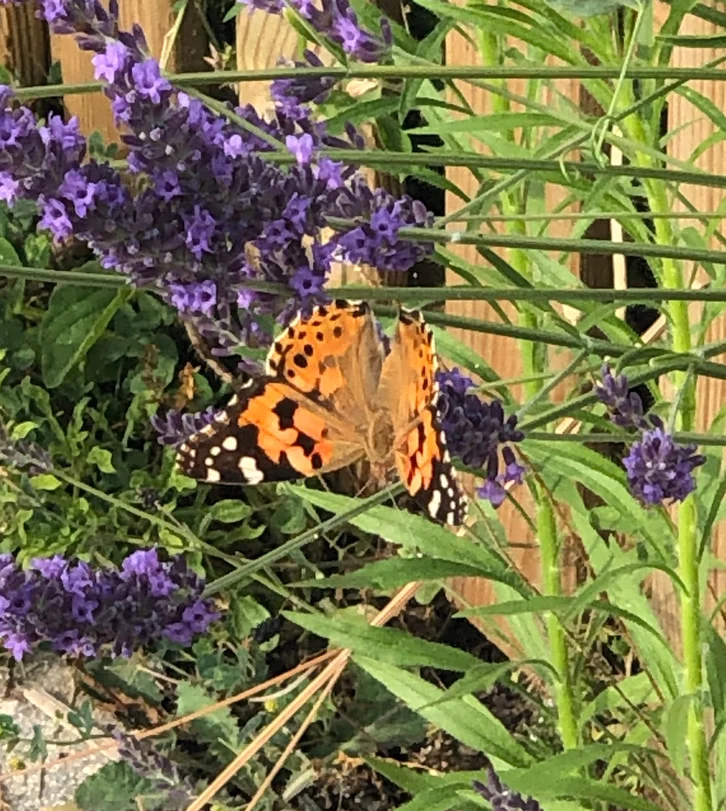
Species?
Vanessa cardui
